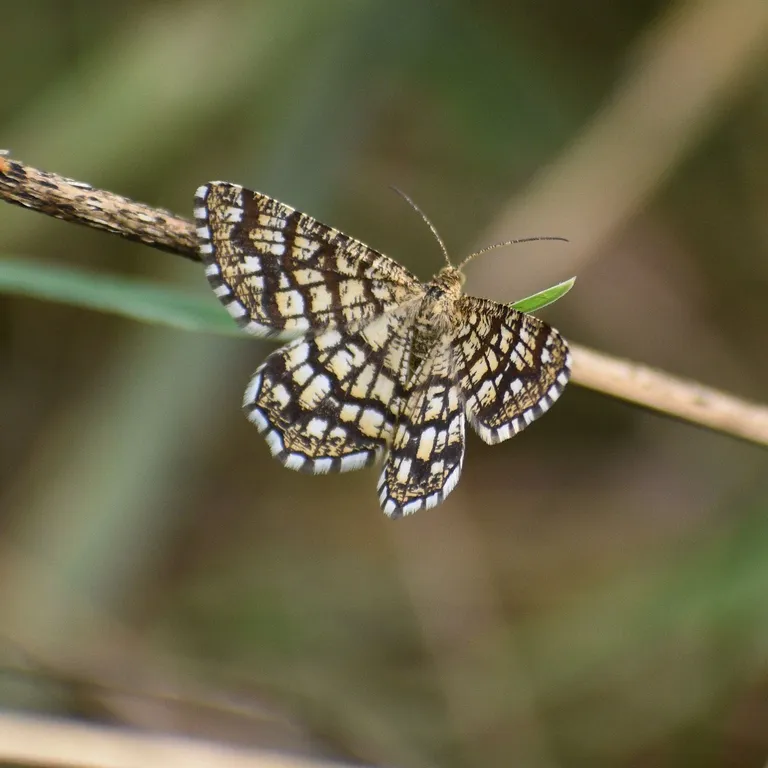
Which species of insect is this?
Chiasmia clathrata
